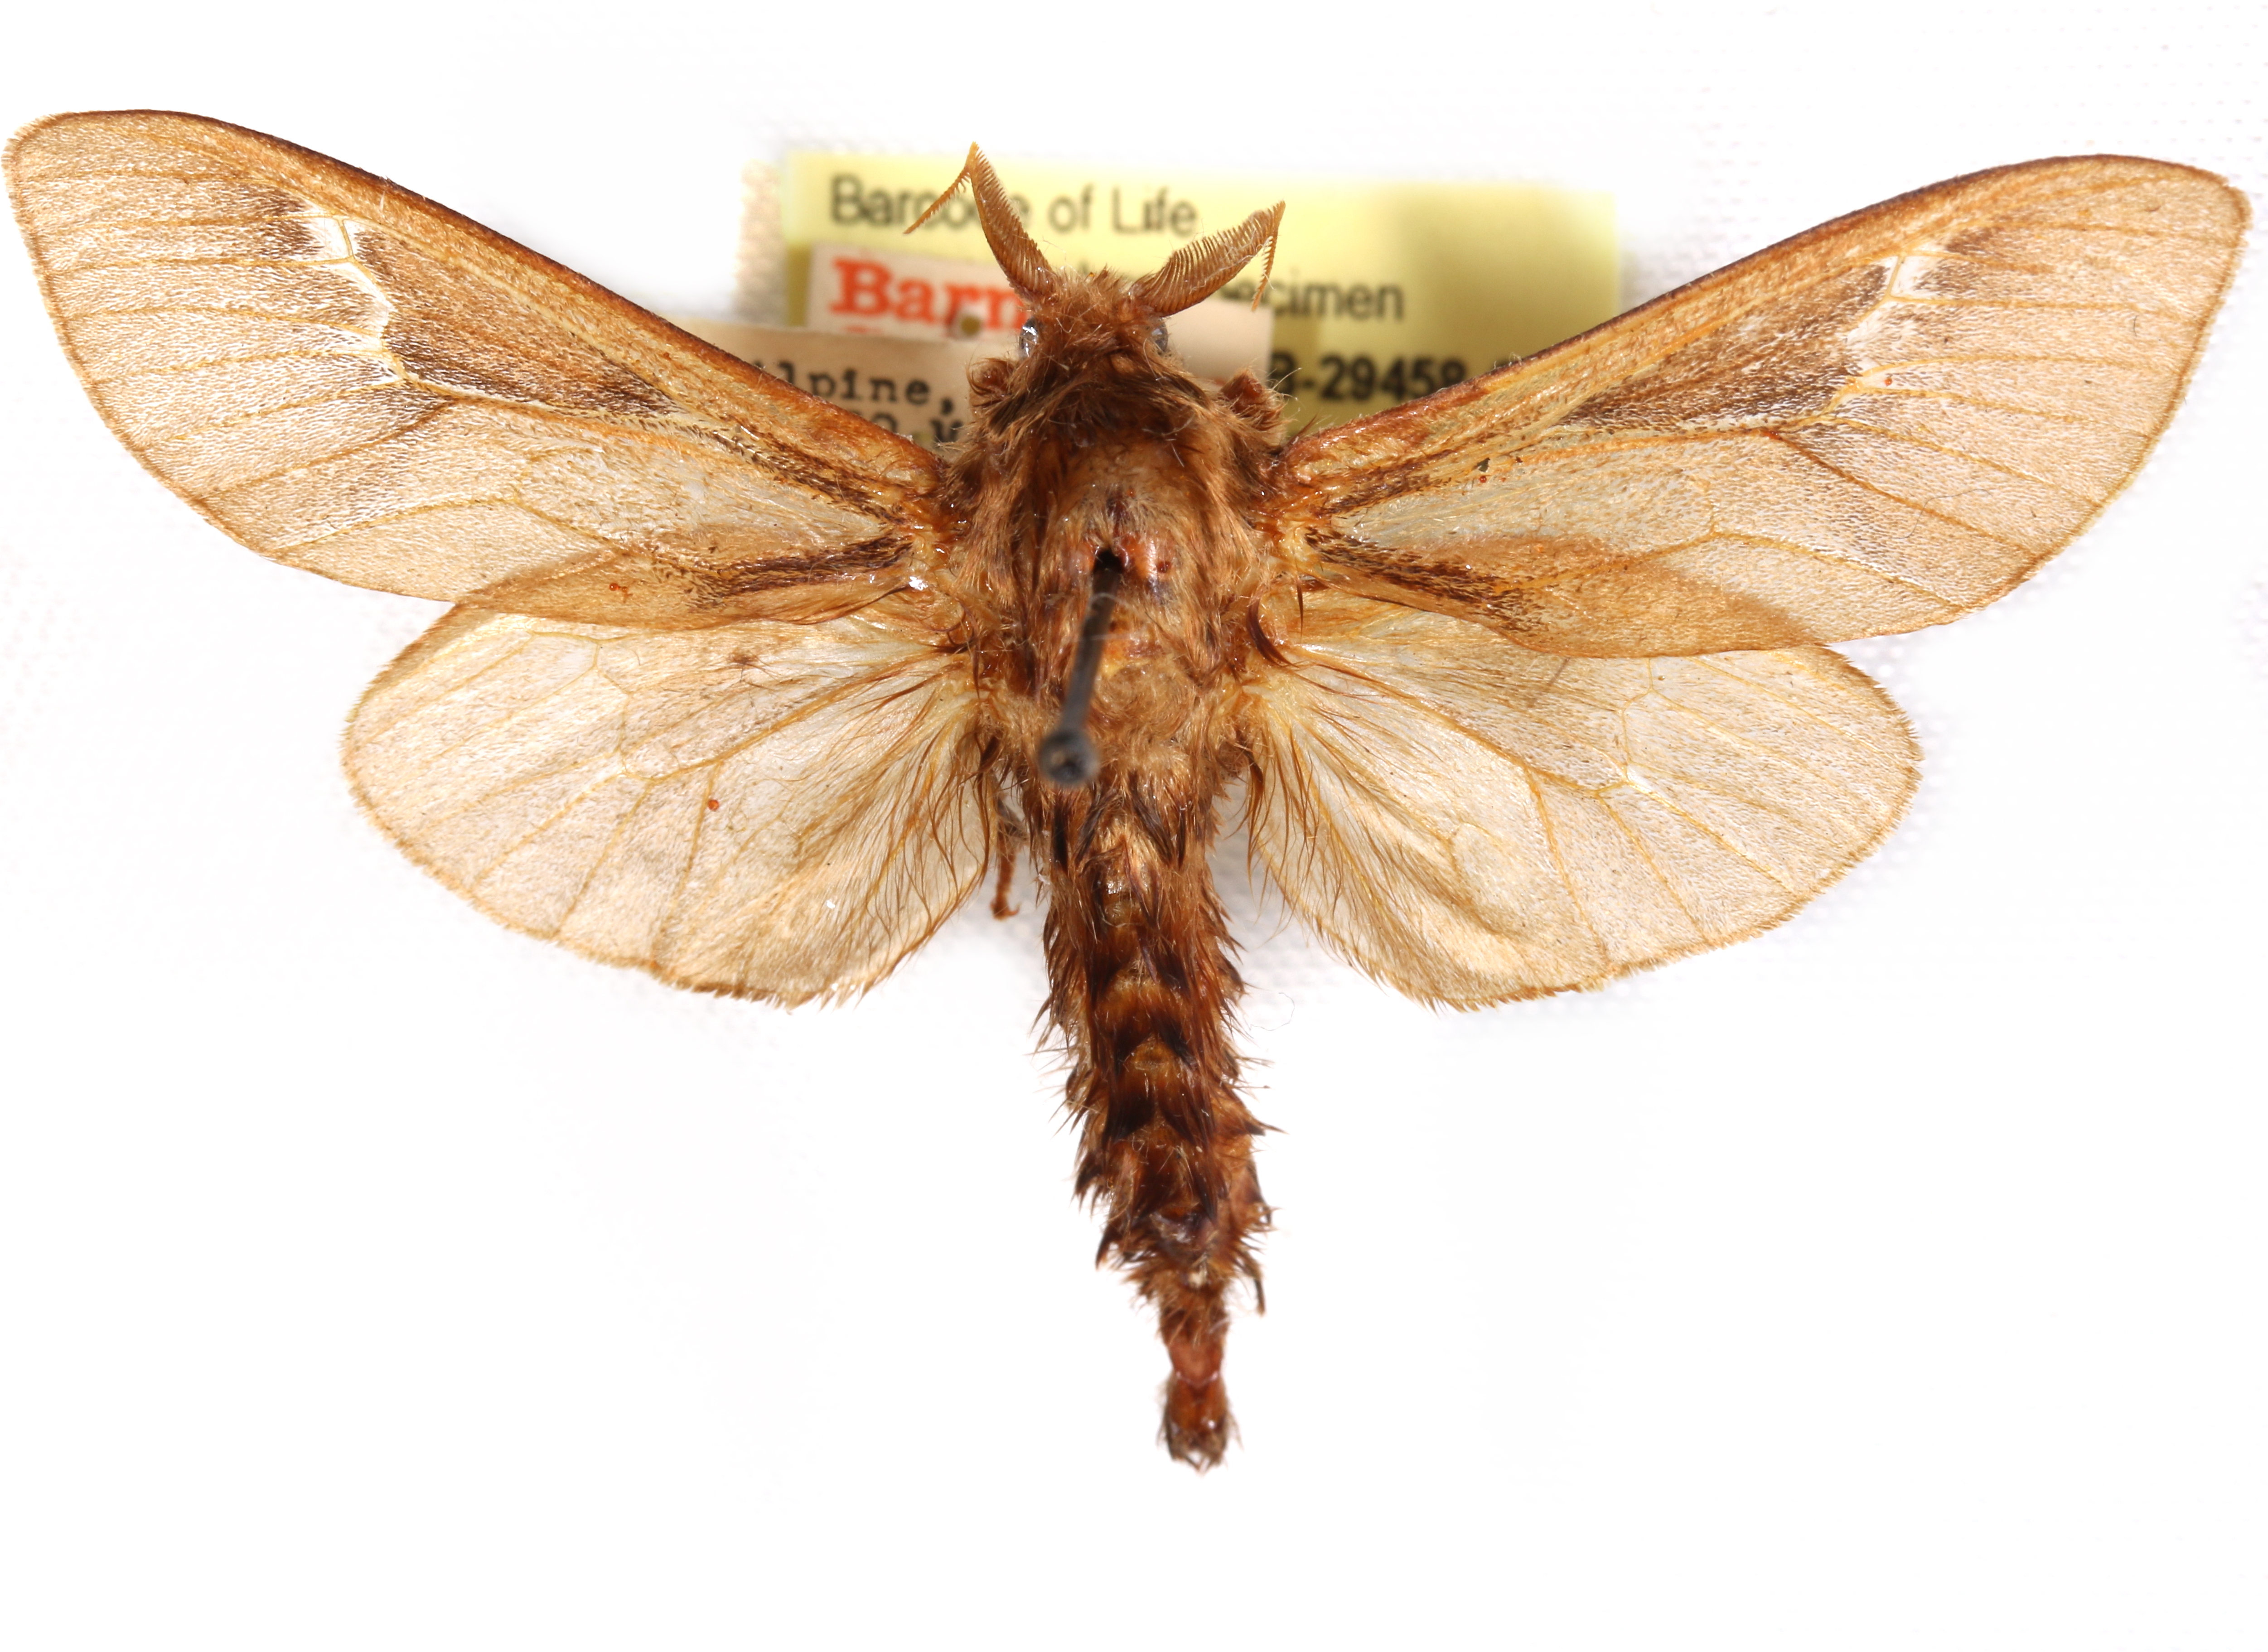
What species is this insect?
Oiketicus townsendi
